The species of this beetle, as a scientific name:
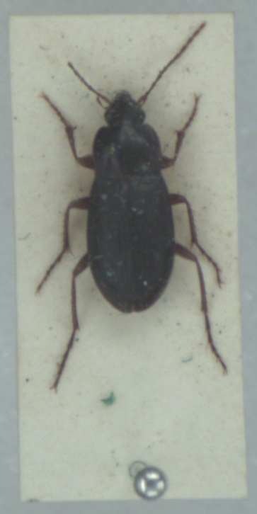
Calathus erratus
